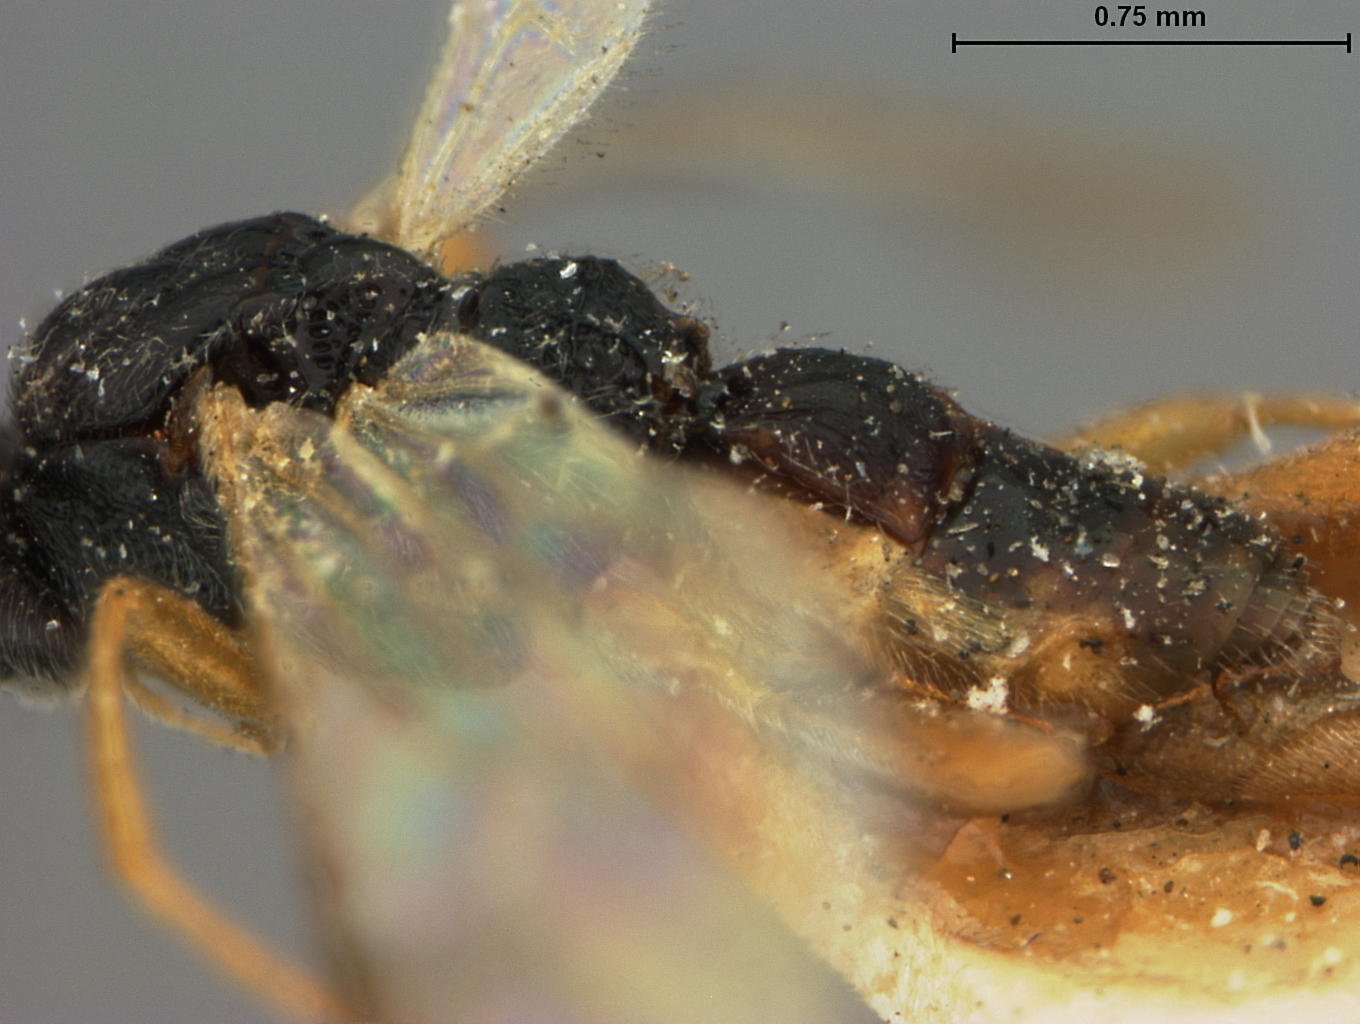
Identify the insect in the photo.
Eubadizon incognitus
